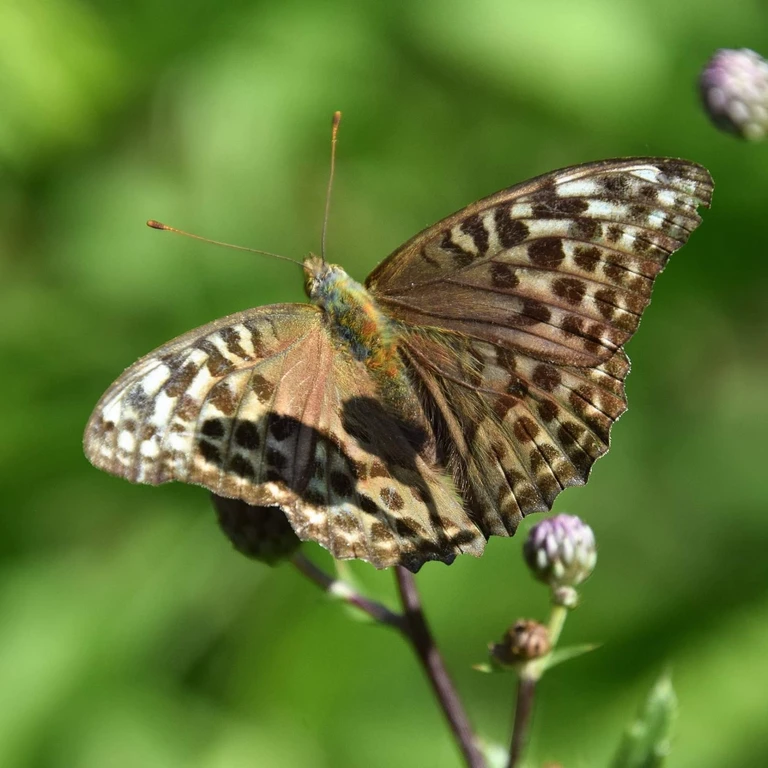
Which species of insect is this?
Argynnis paphia
